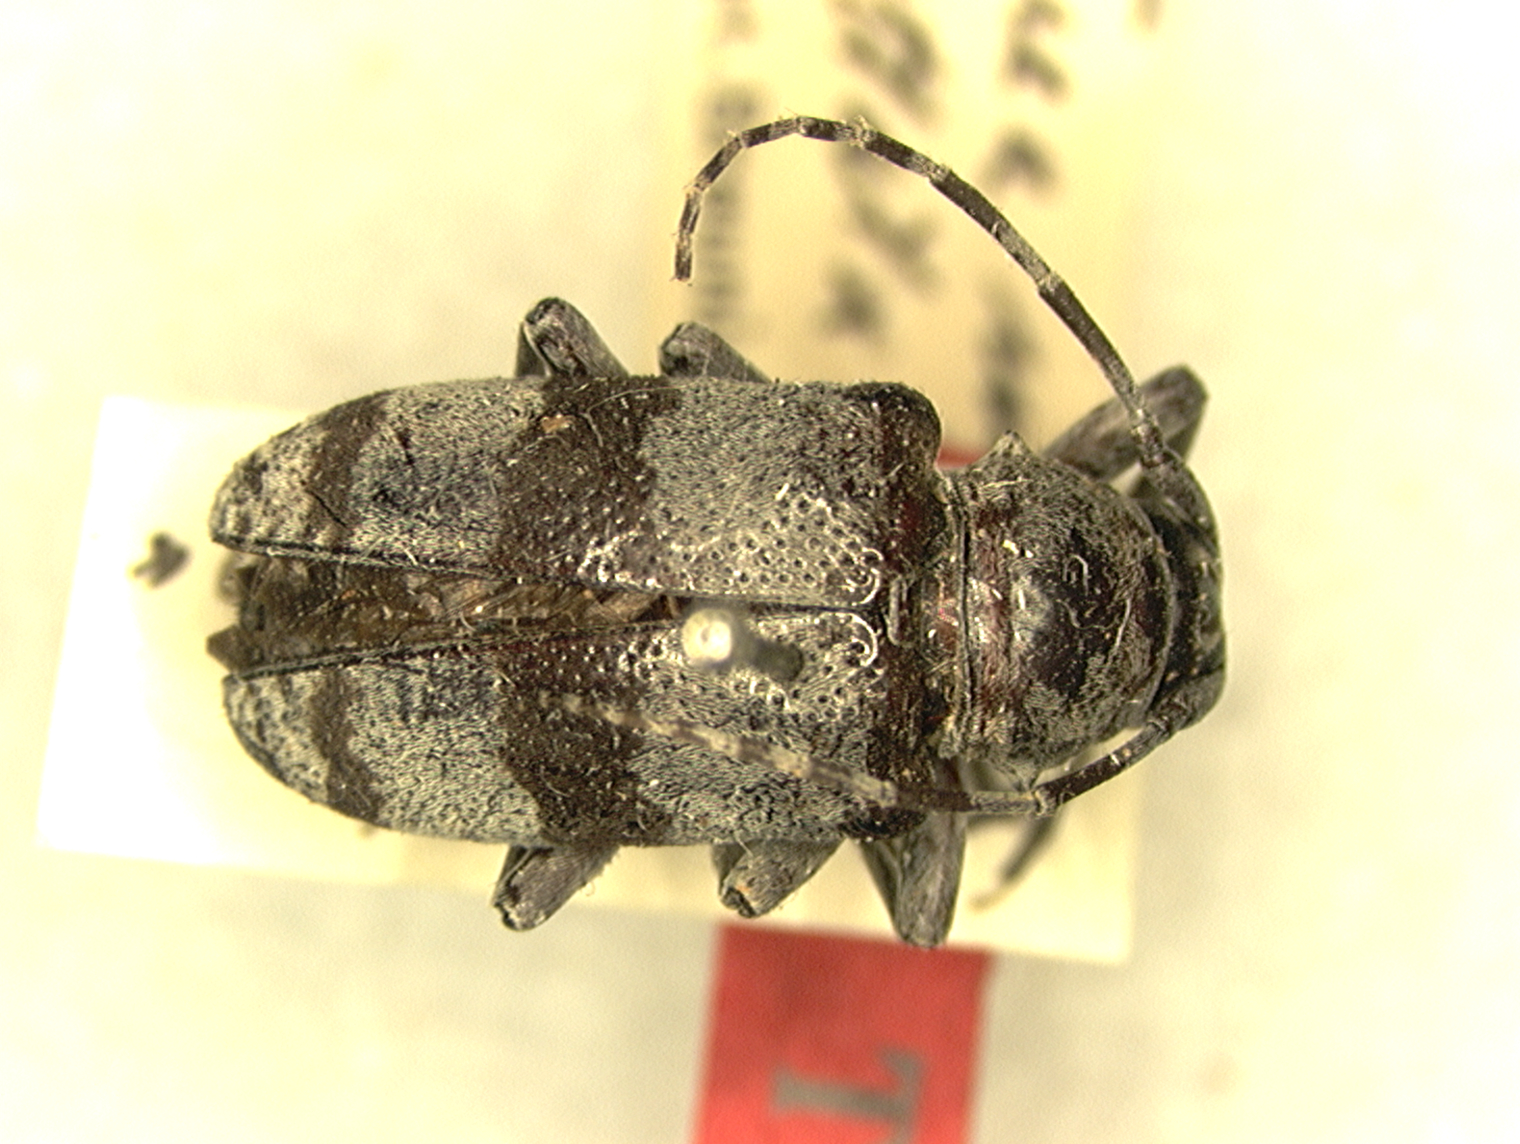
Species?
Frea nigrovittata
